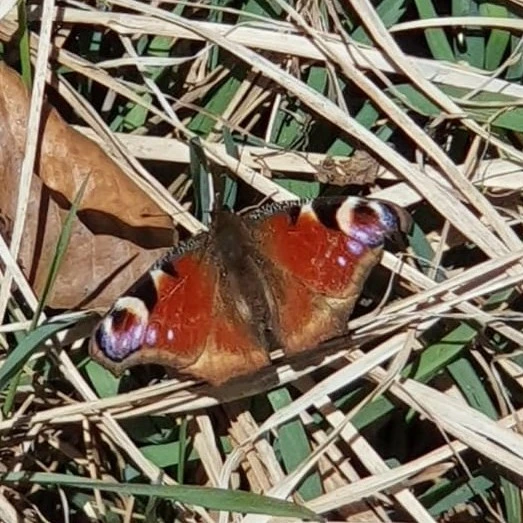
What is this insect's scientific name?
Aglais io
